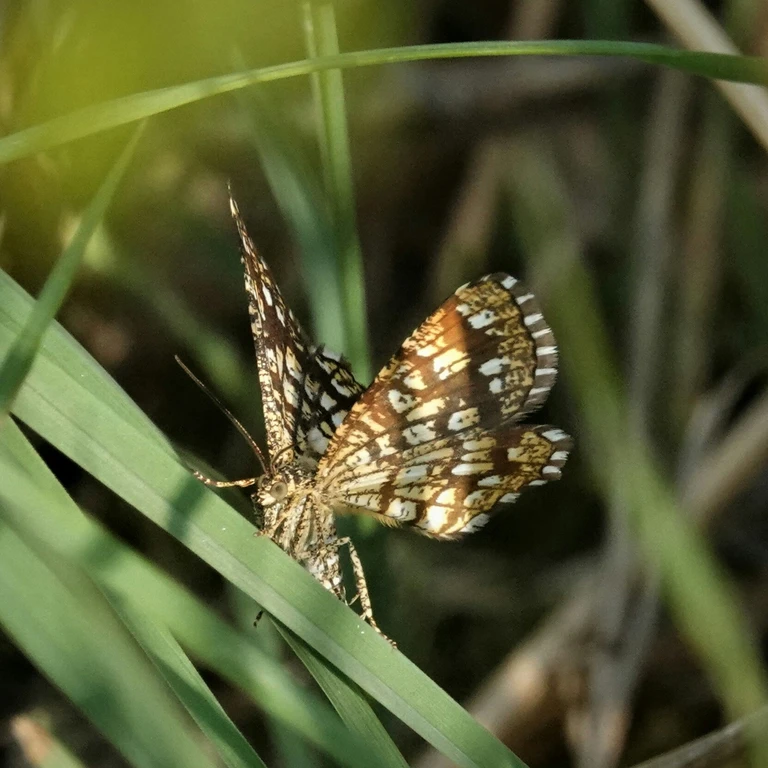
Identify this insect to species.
Chiasmia clathrata
